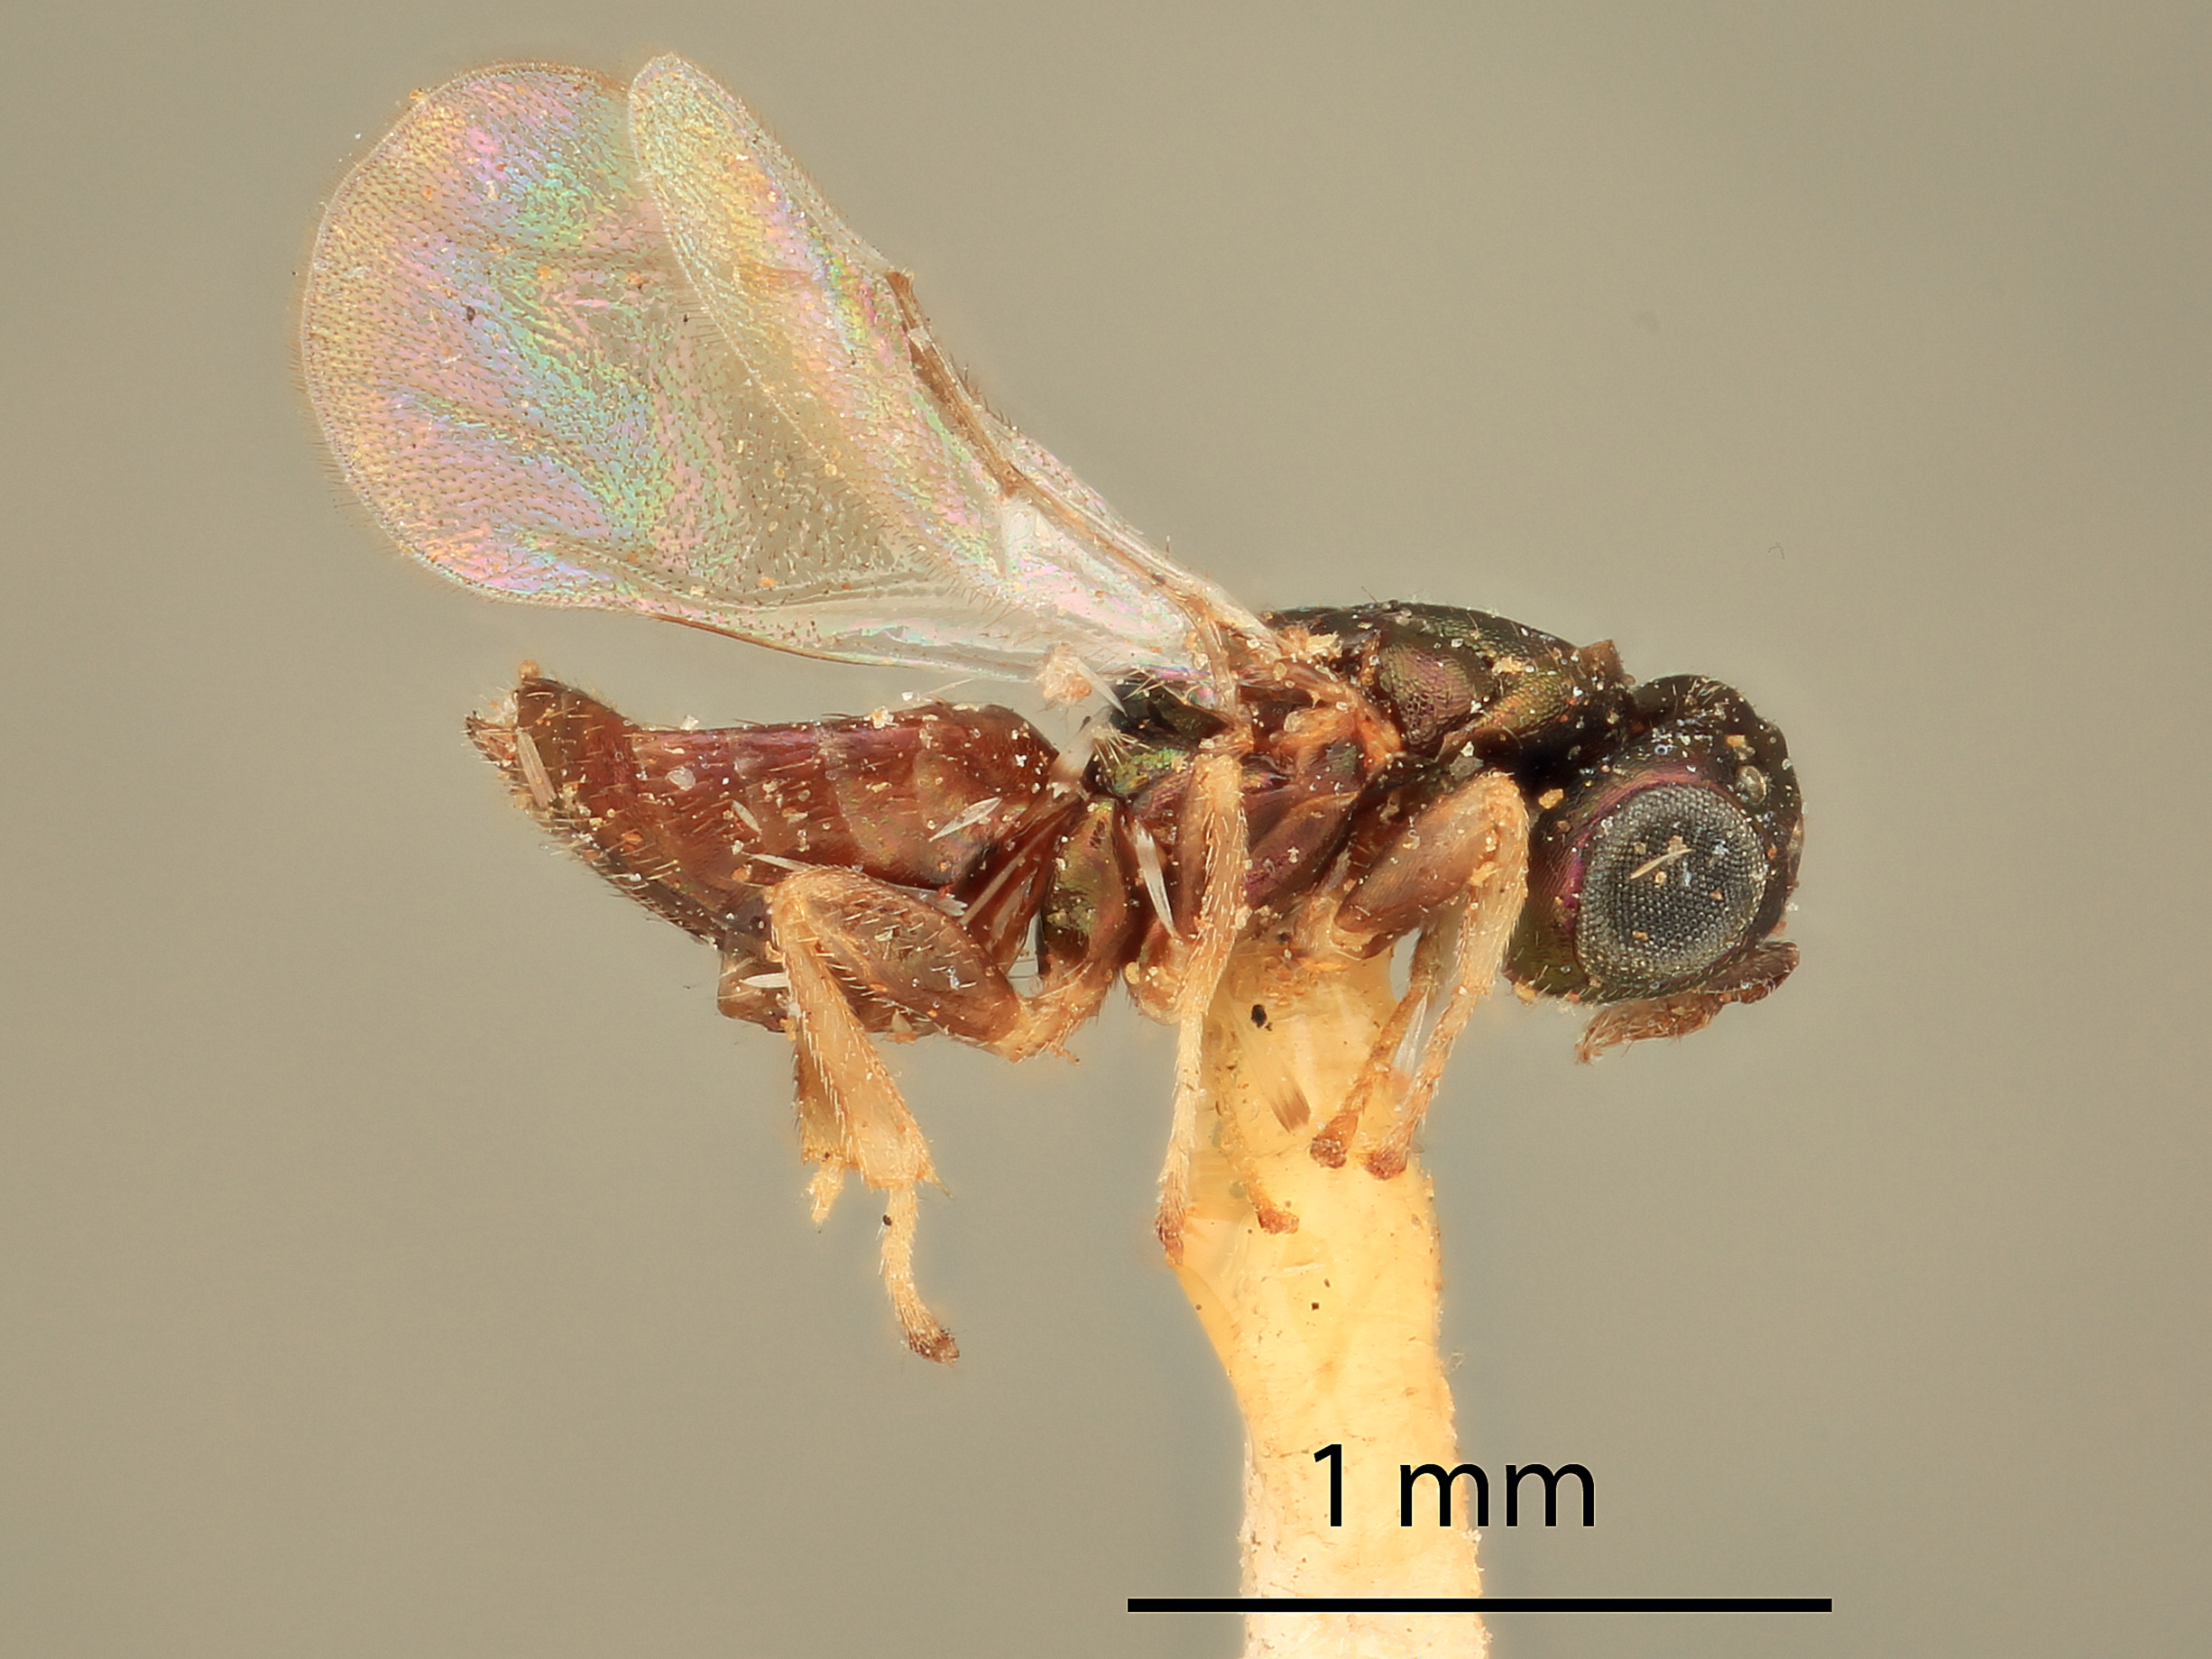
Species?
Rhicnopeltella australia
